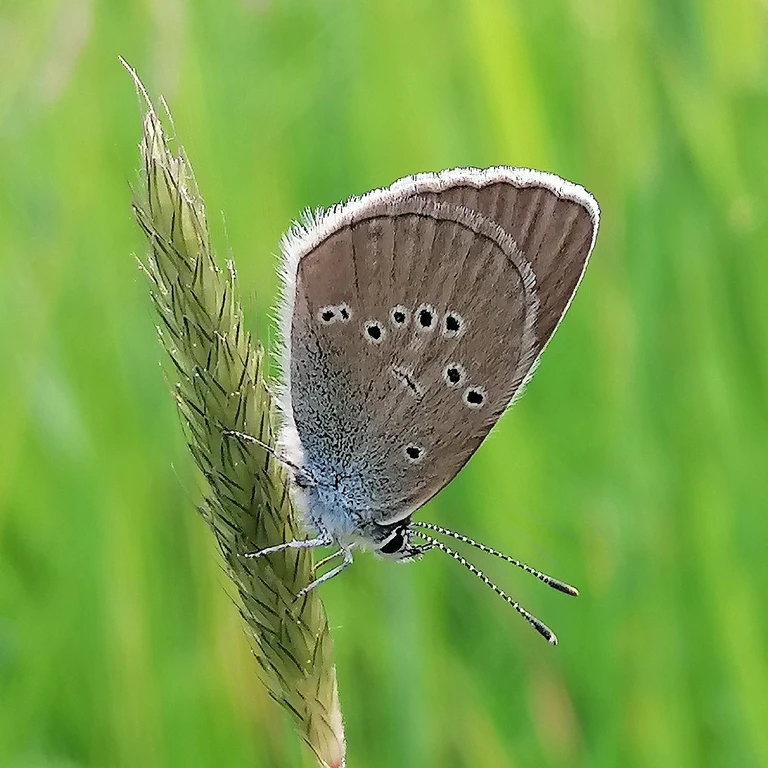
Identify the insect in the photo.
Cyaniris semiargus
